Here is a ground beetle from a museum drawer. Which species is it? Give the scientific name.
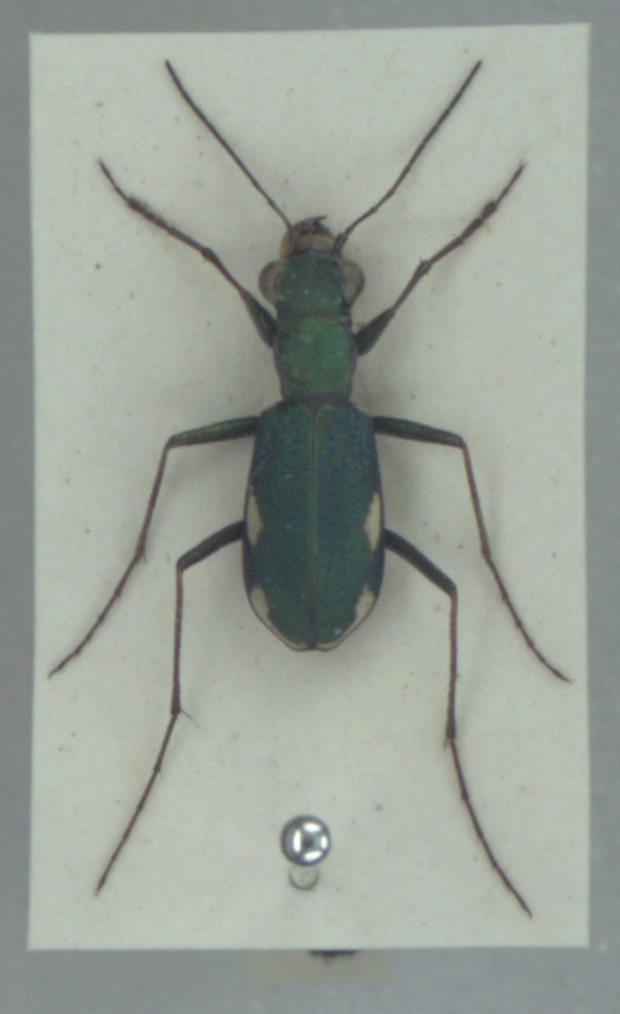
Cylindera germanica
